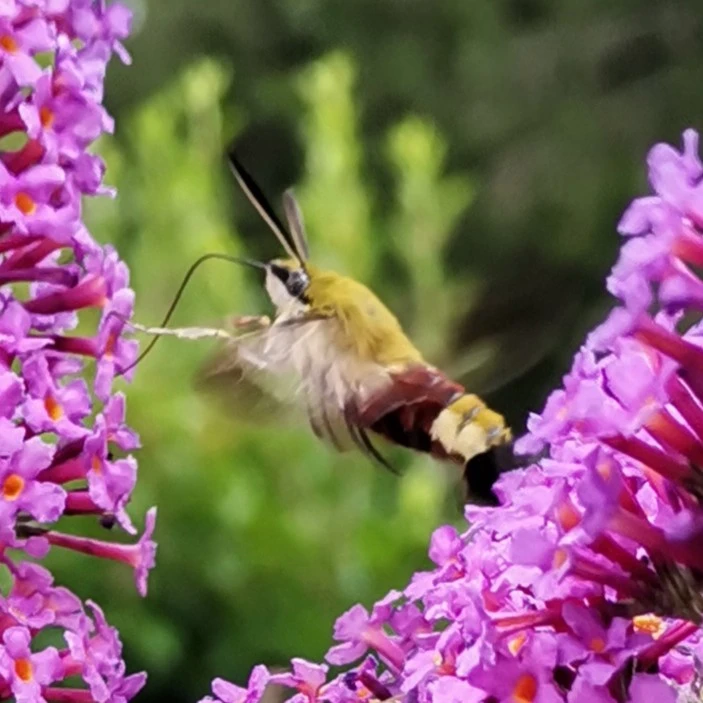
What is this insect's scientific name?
Hemaris fuciformis
